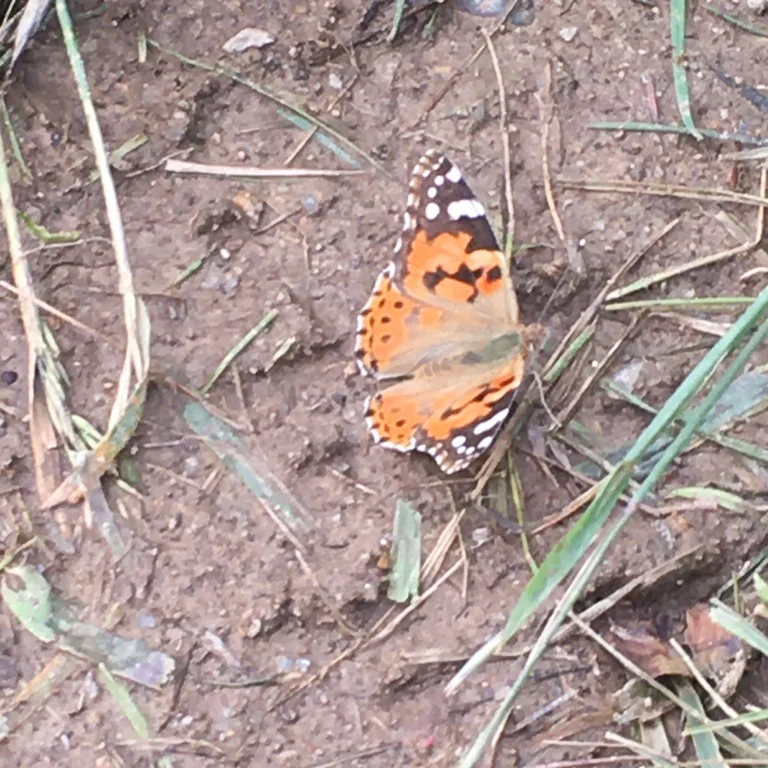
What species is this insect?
Vanessa cardui
